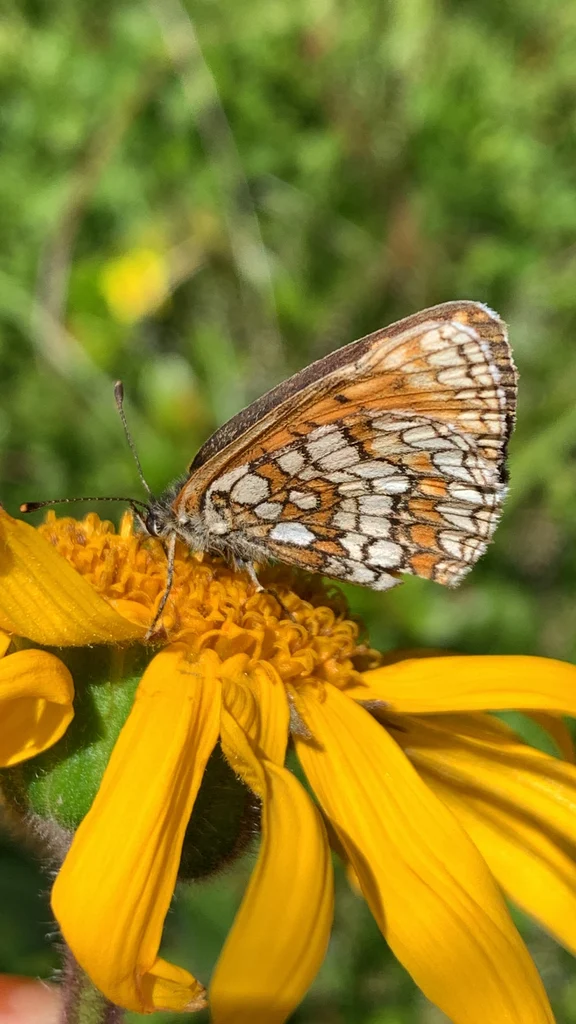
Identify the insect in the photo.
Melitaea athalia
